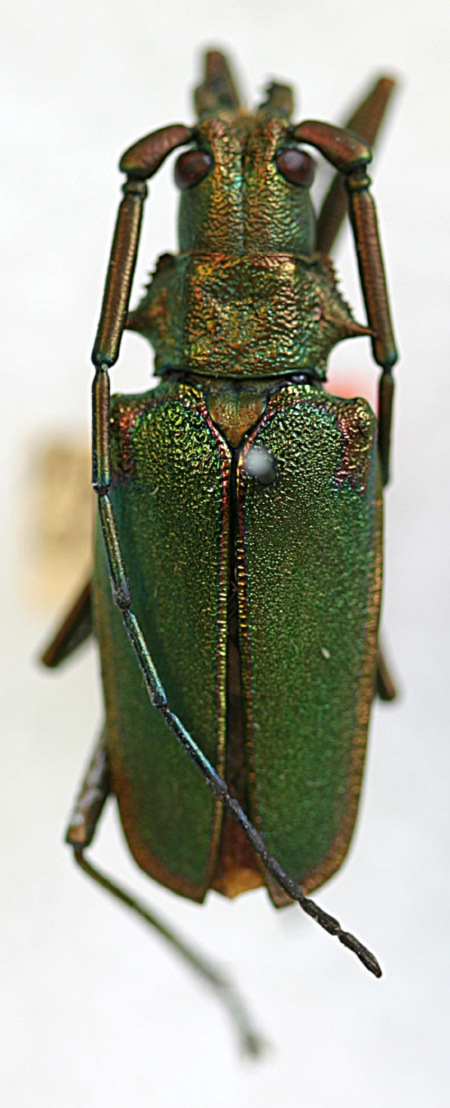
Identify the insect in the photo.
Scatopyrodes tenuicornis (also Pyrodes cervicalis)
